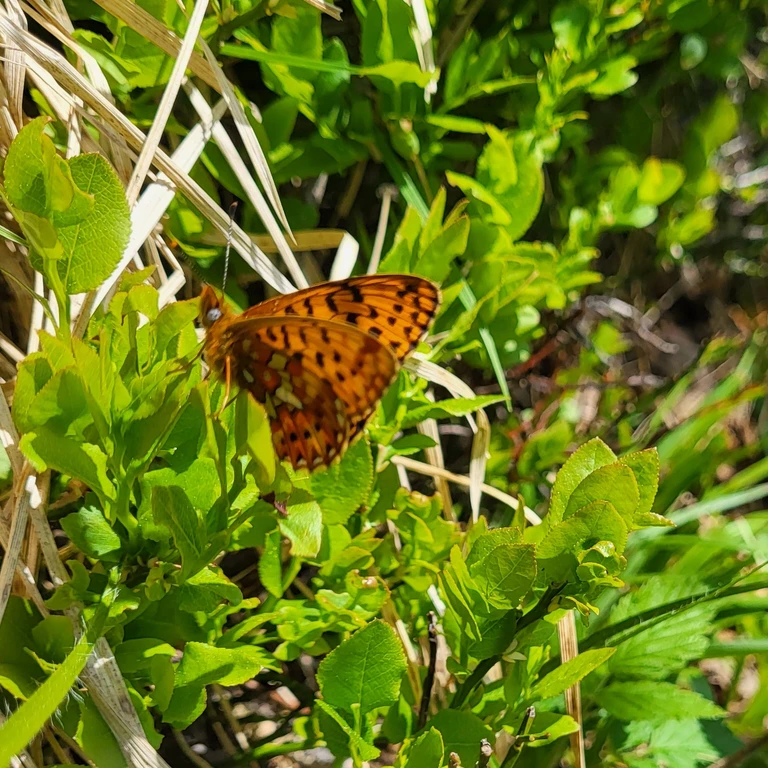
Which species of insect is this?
Boloria euphrosyne (also Clossiana euphrosyne)
